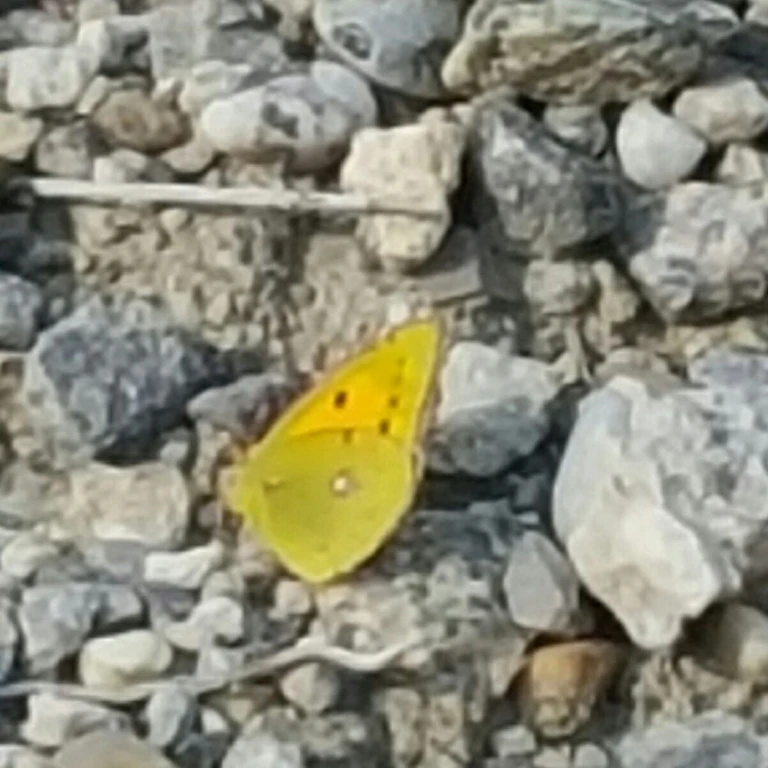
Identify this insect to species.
Colias croceus
